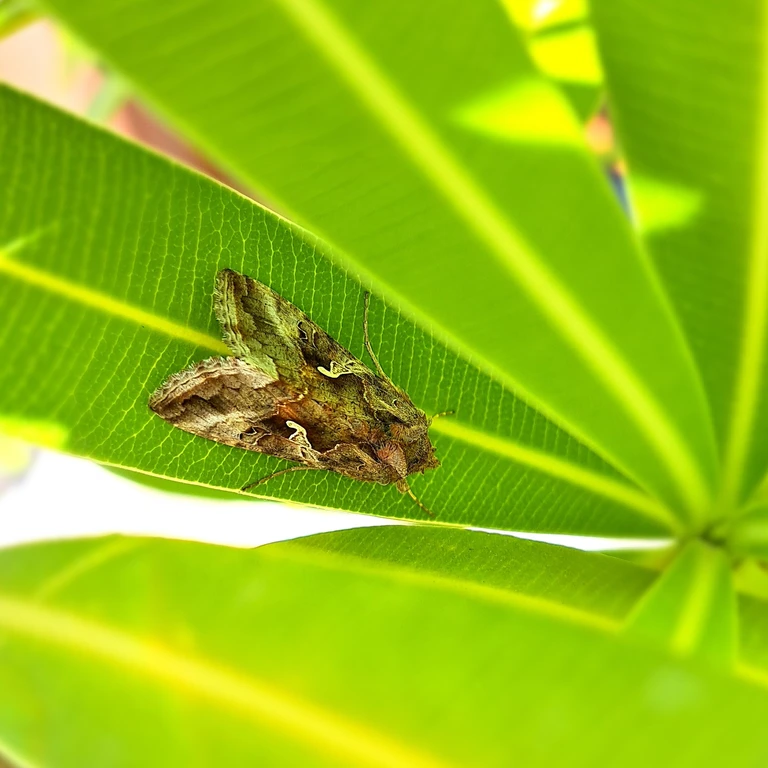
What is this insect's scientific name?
Autographa gamma
